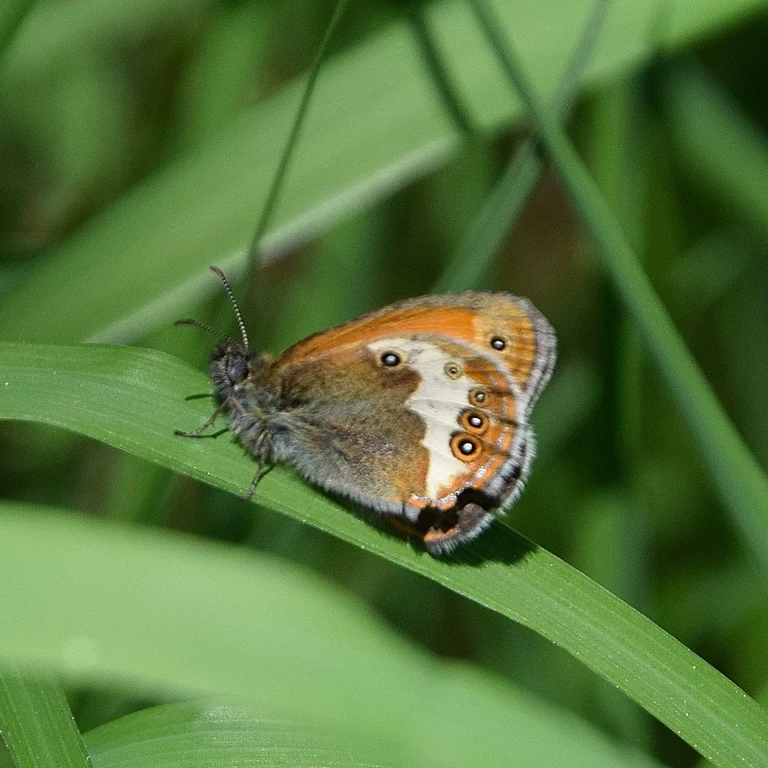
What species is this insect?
Coenonympha arcania
